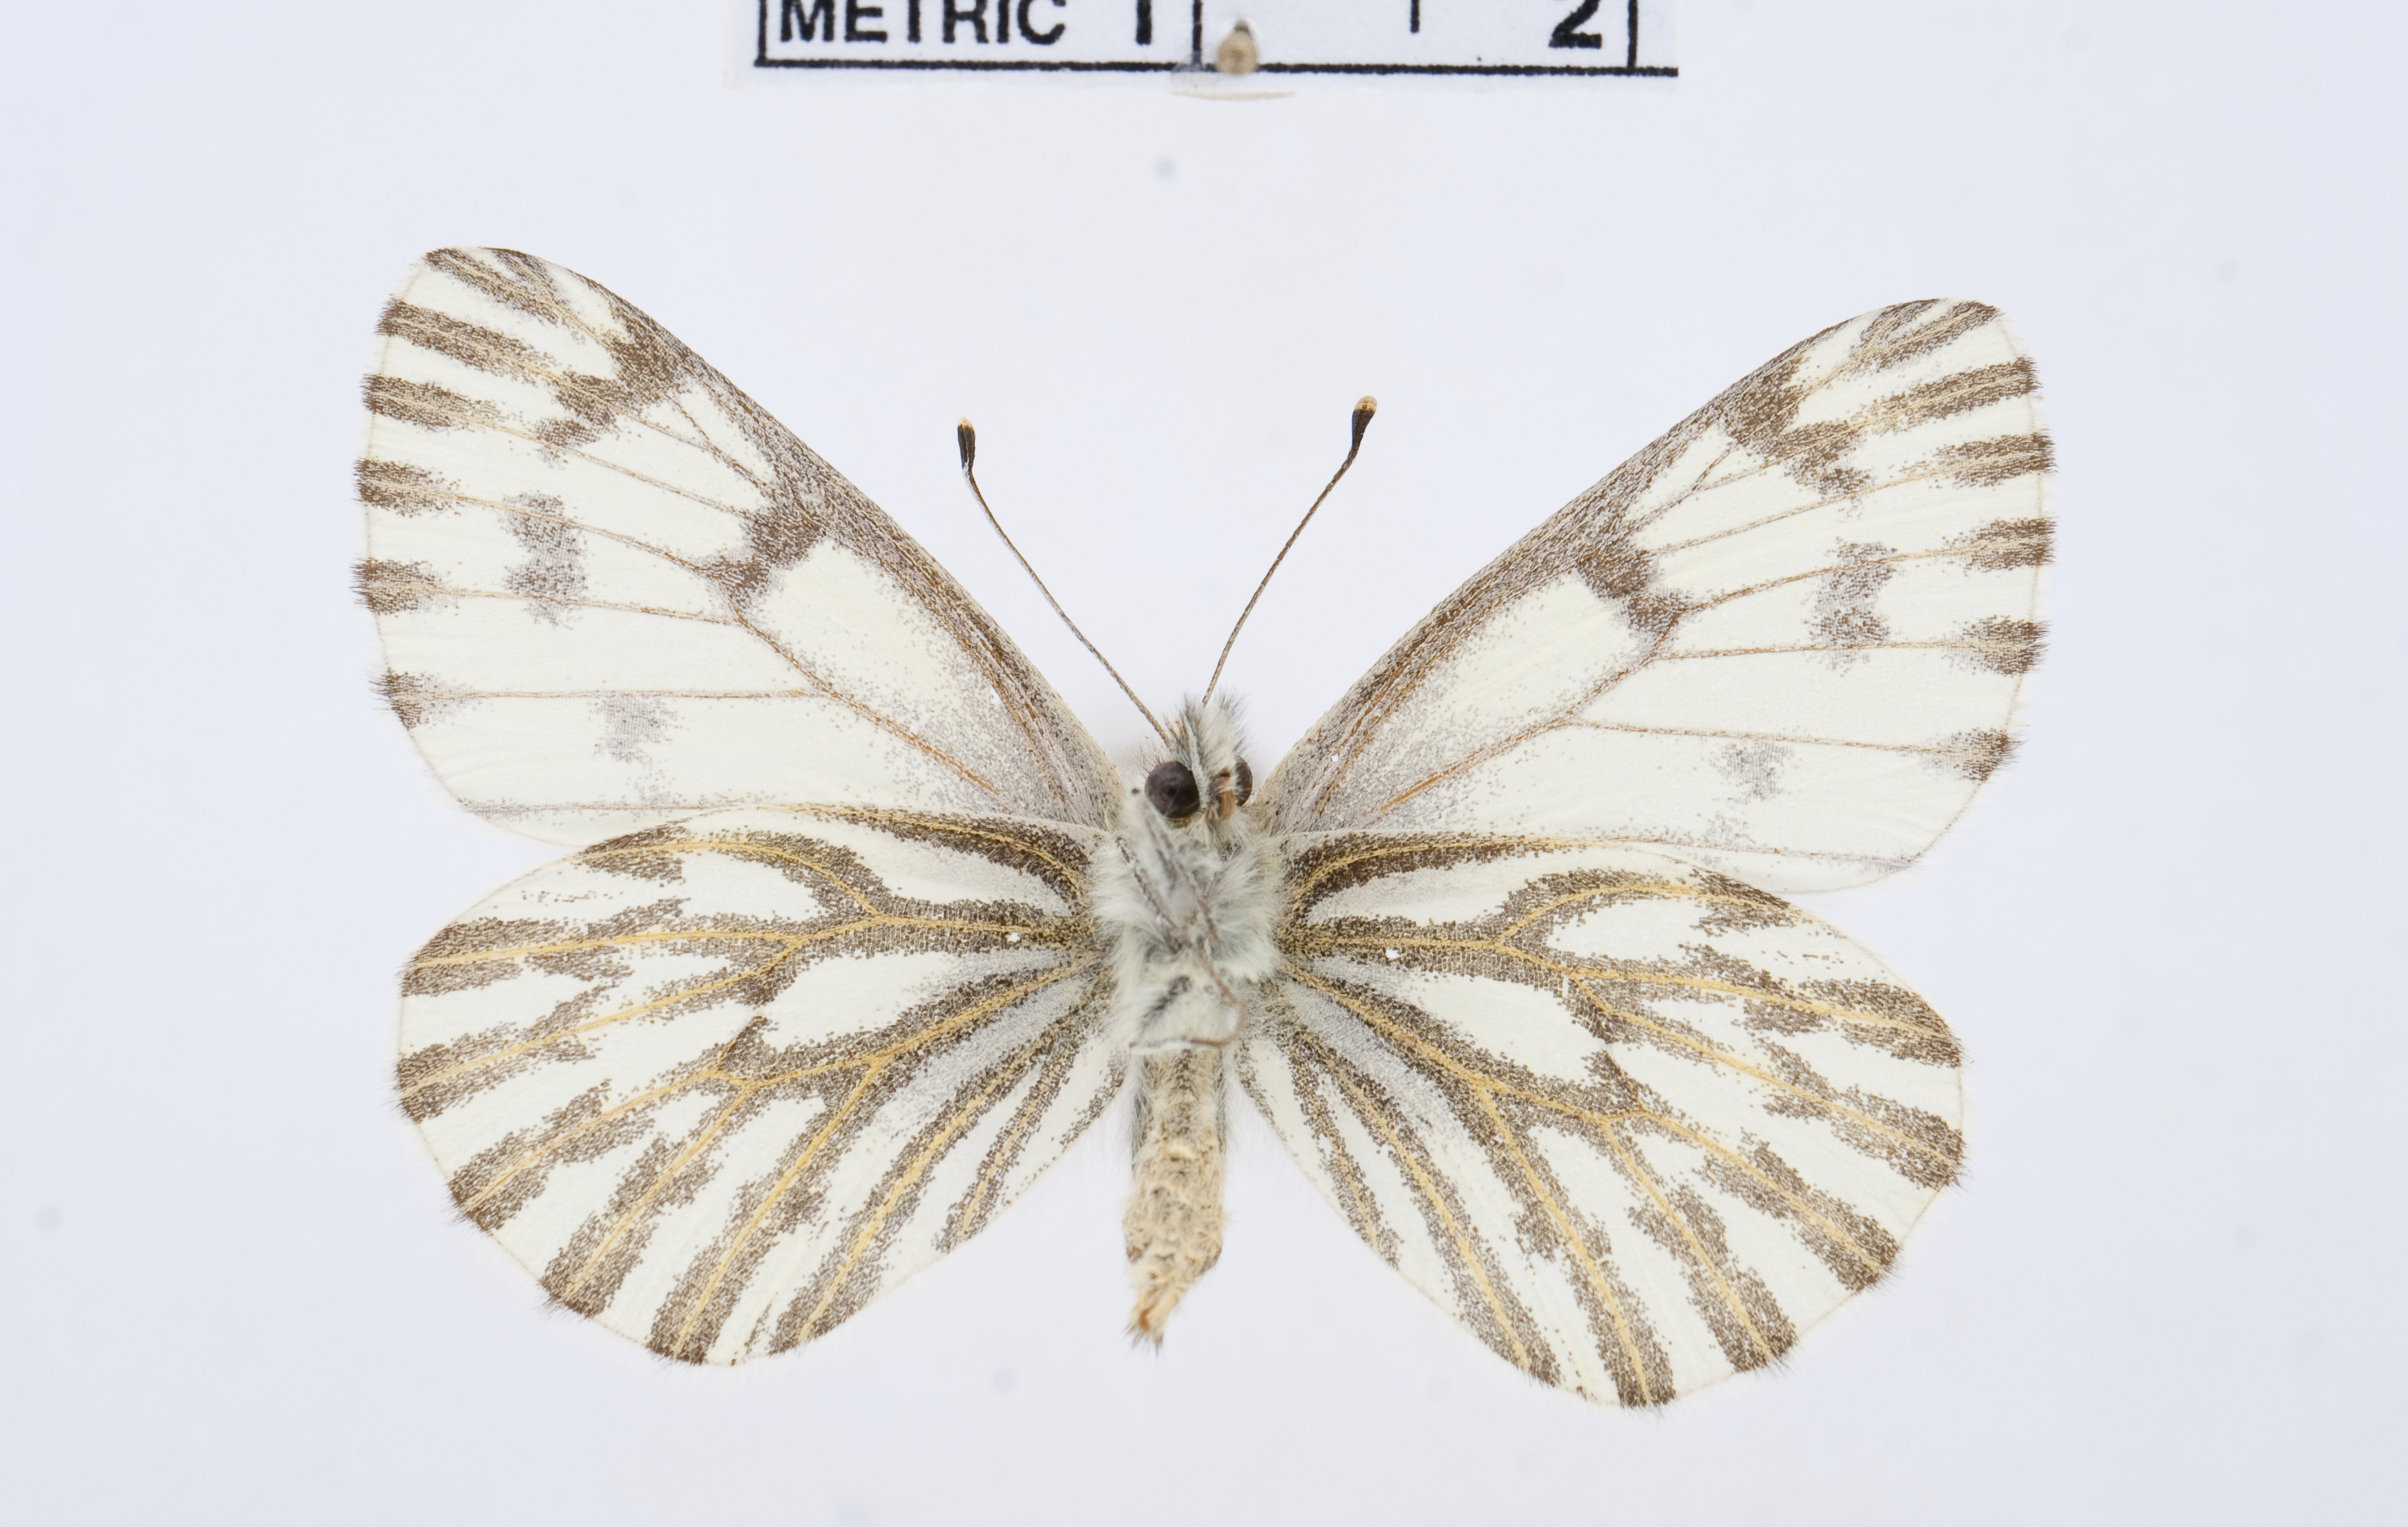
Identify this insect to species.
Pontia sisymbrii
